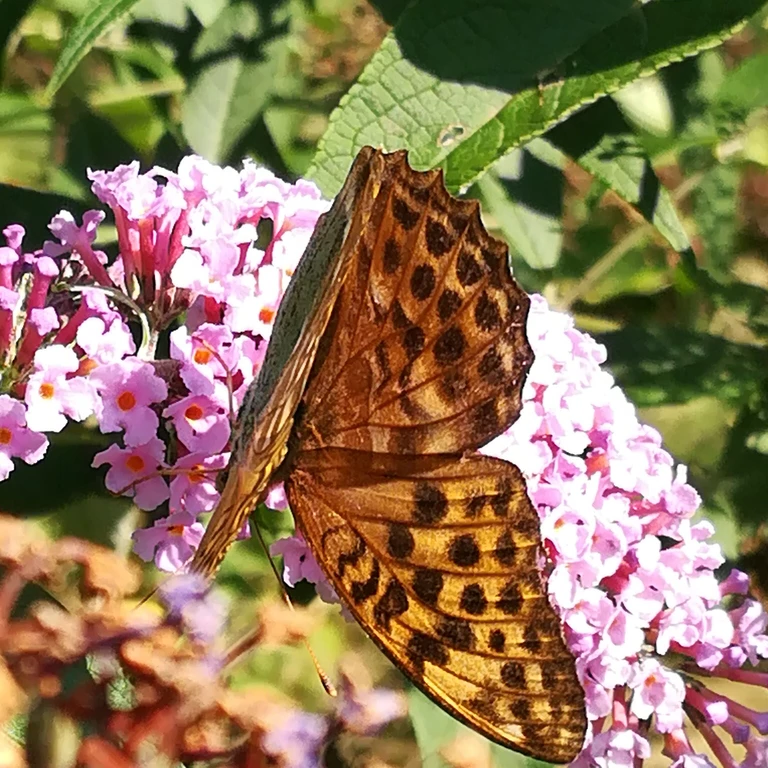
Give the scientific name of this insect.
Argynnis paphia
